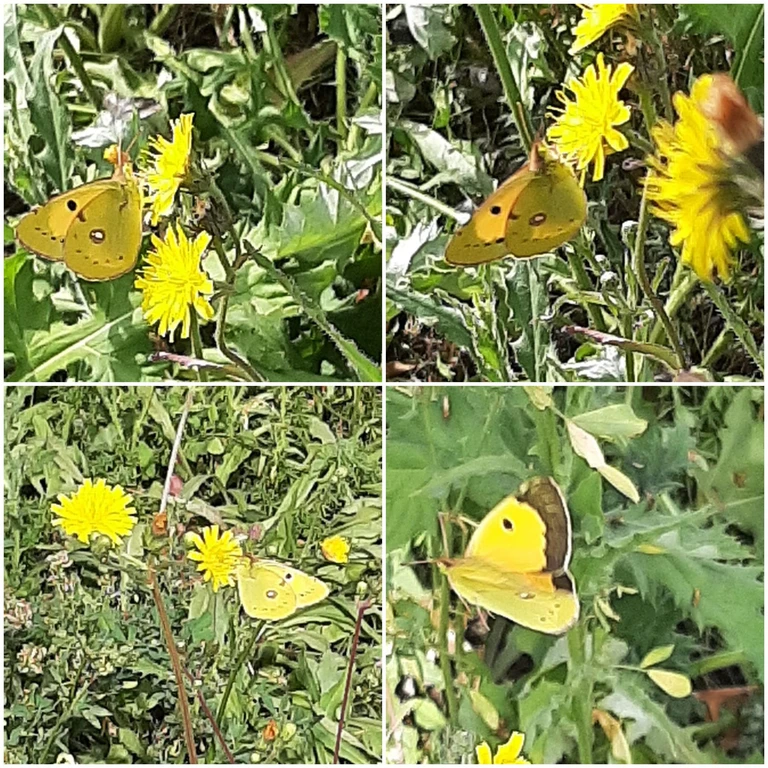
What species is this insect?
Colias croceus
